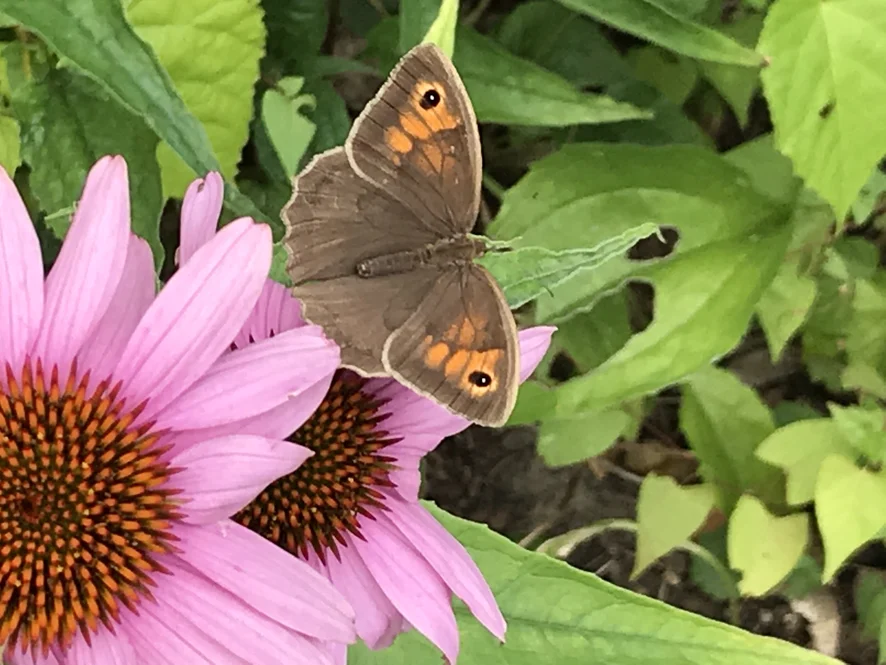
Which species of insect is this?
Maniola jurtina
